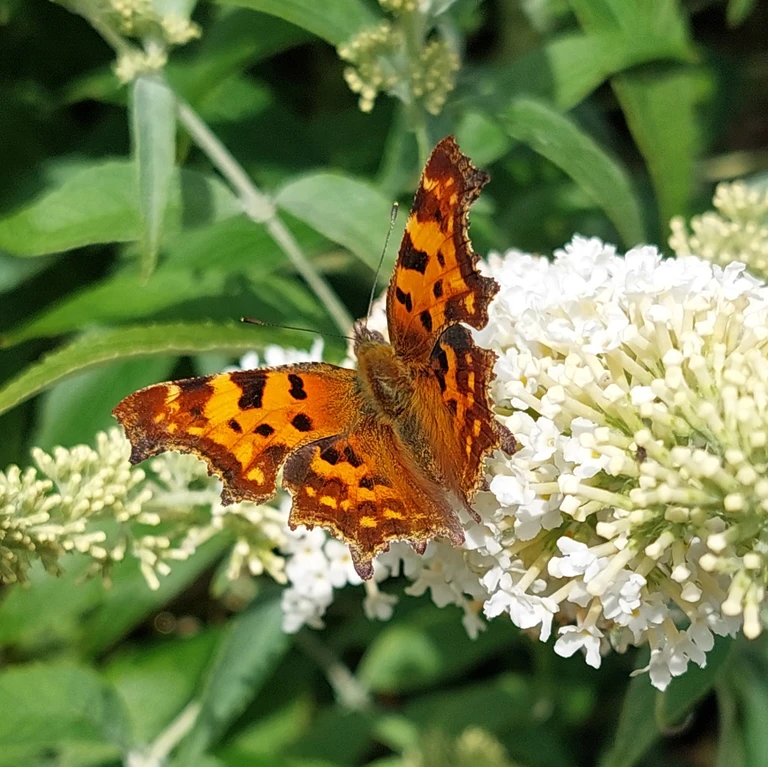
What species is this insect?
Polygonia c-album
